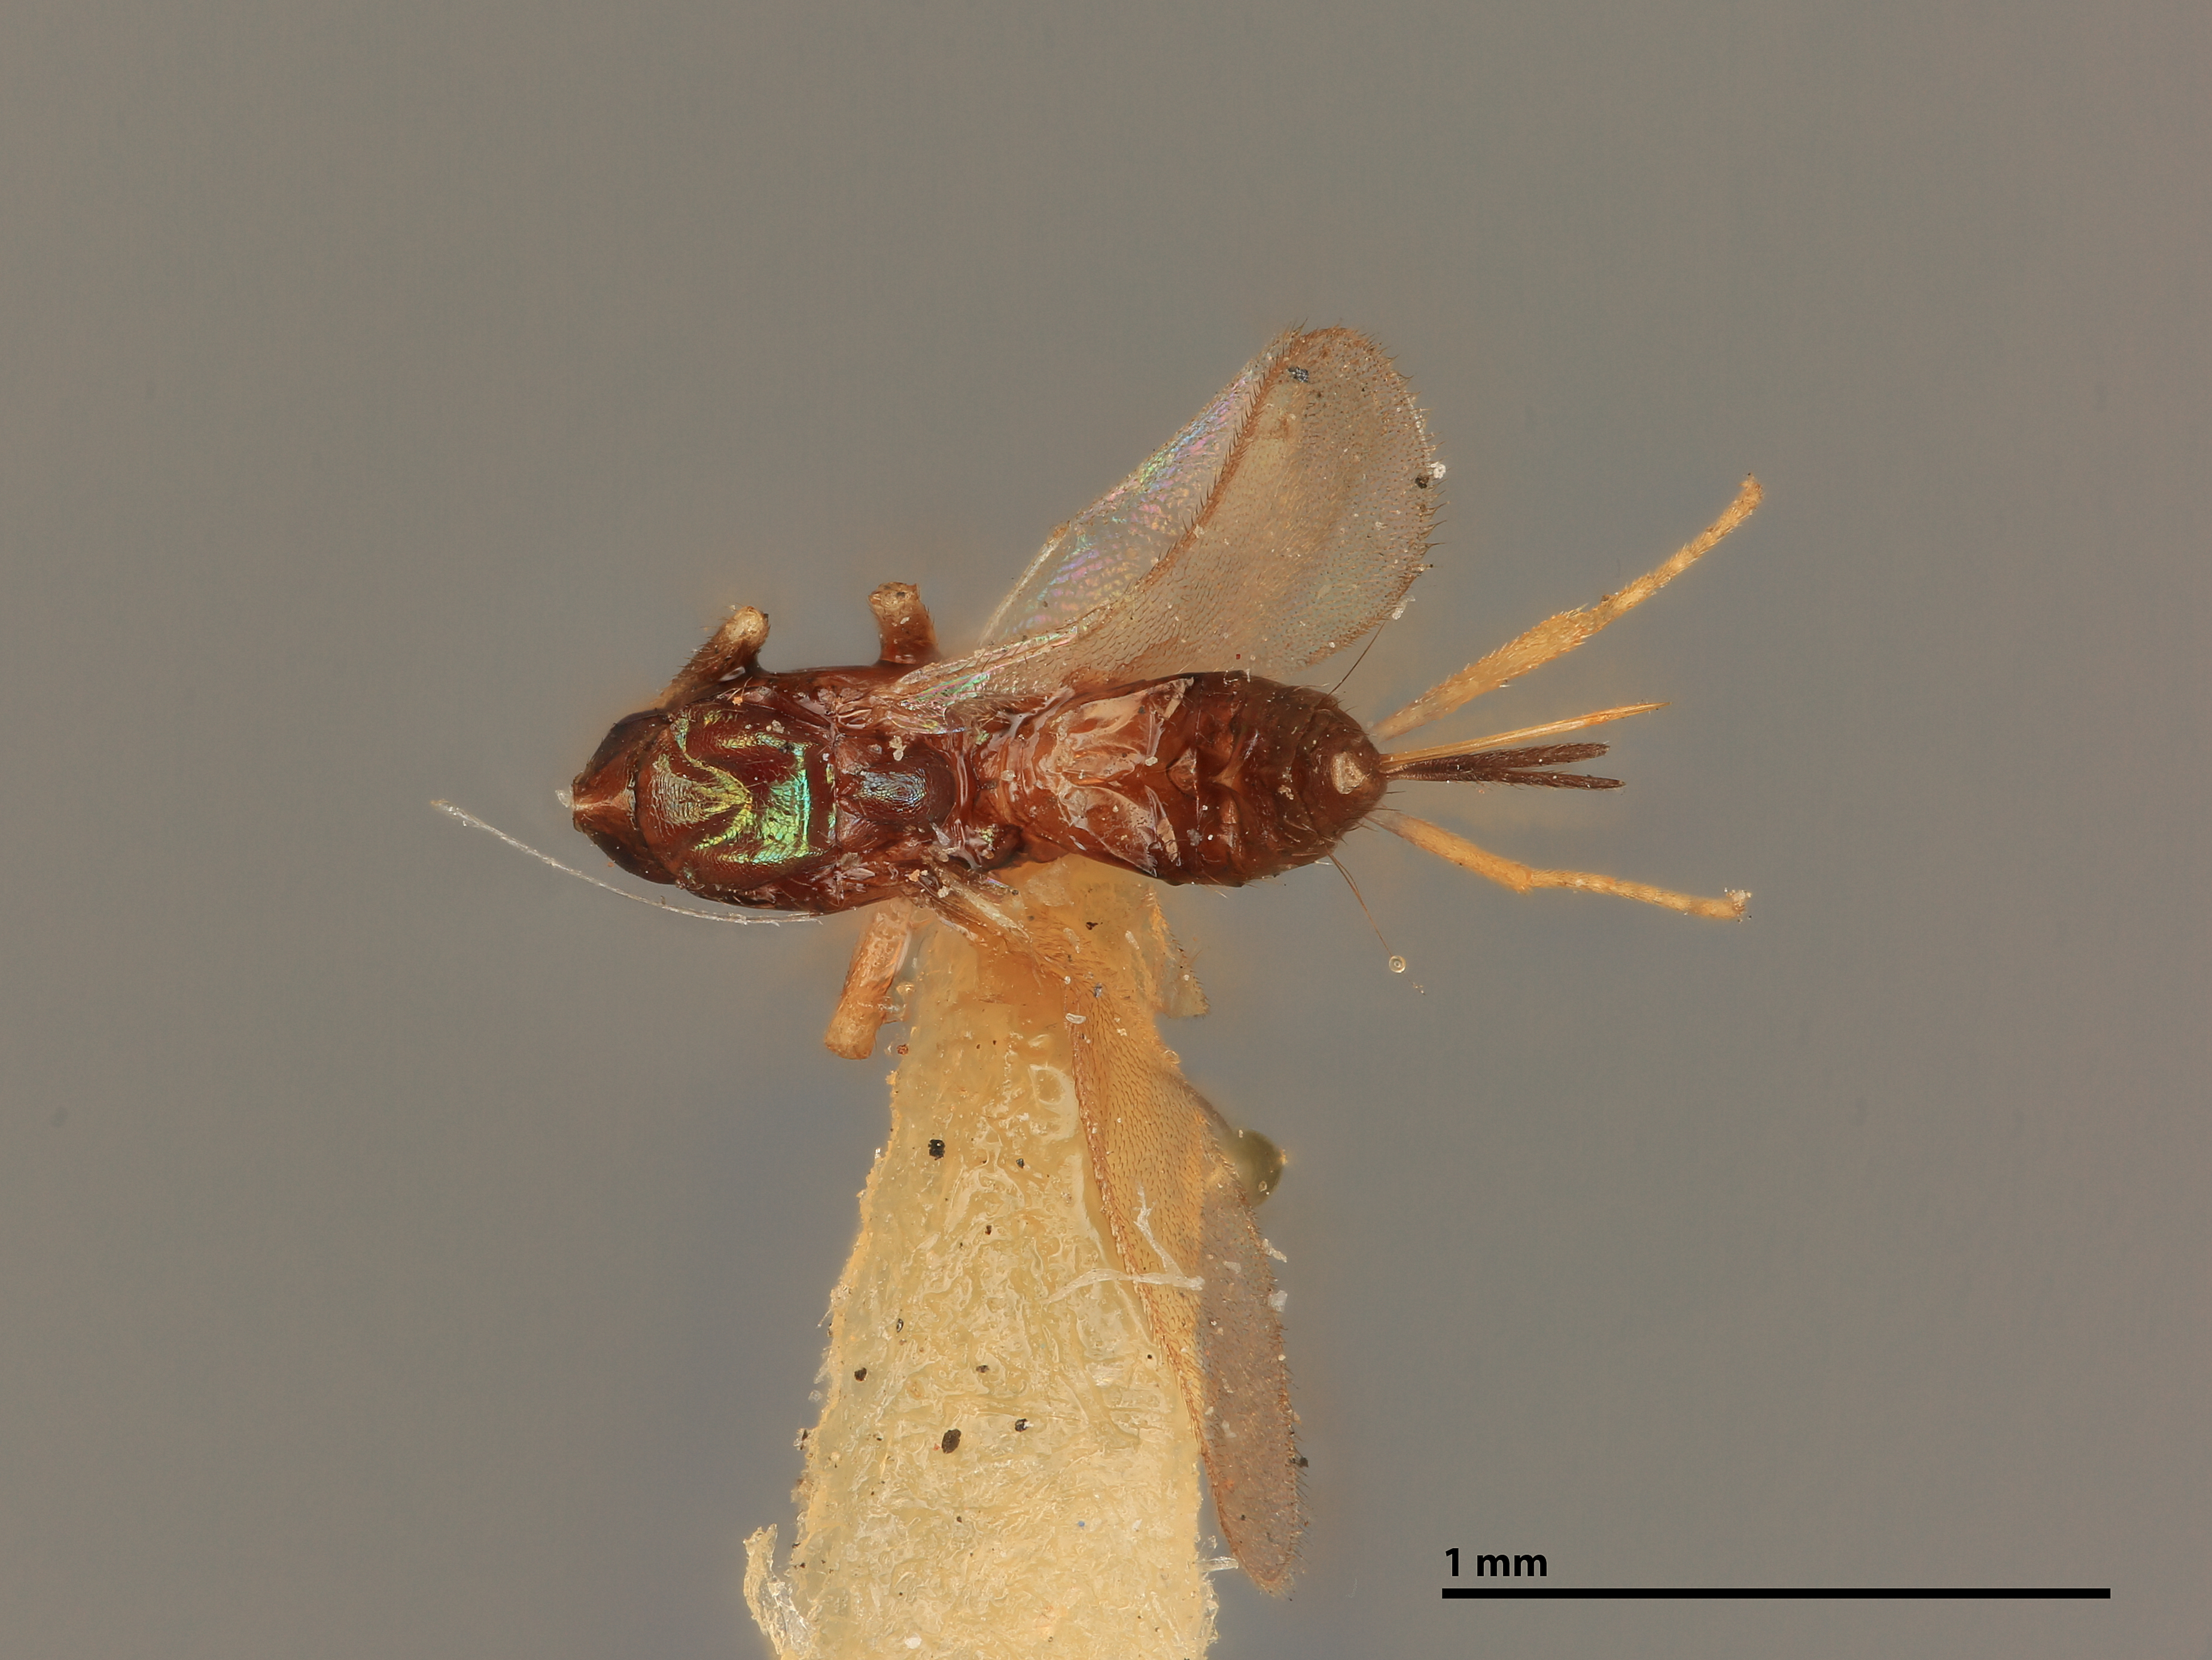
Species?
Eupelmus biguttus
